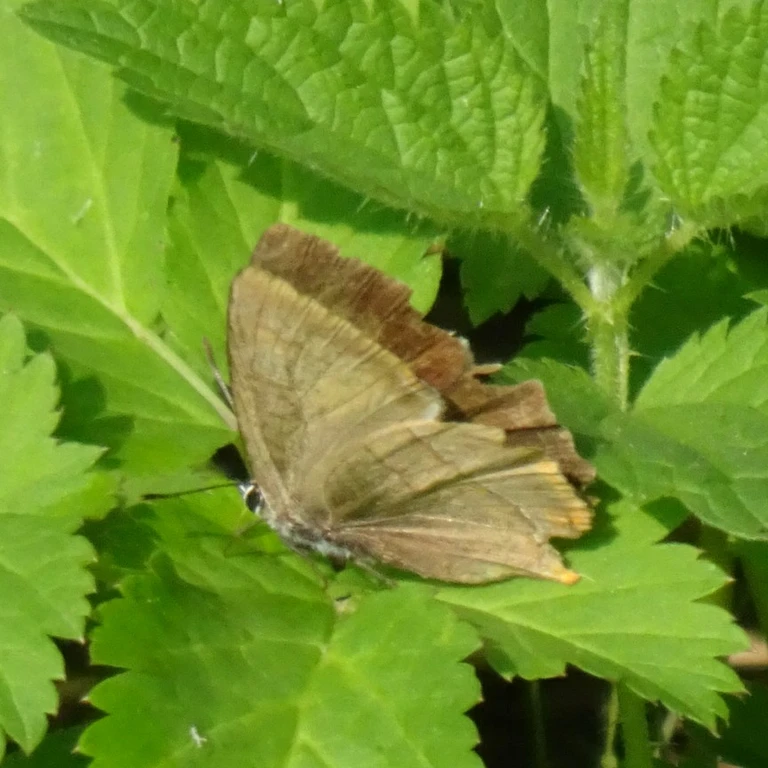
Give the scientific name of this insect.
Thecla betulae
